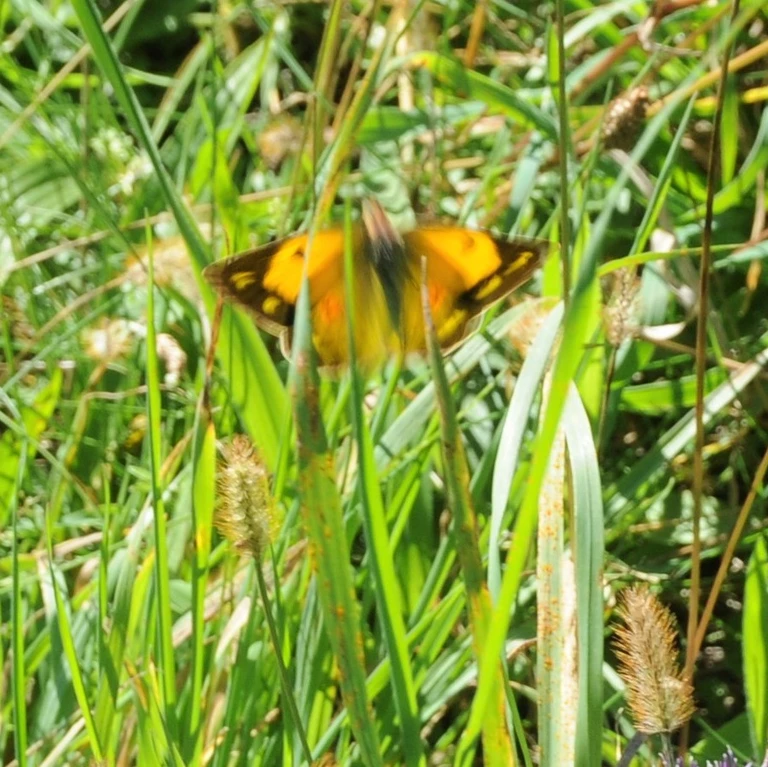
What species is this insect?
Colias croceus
